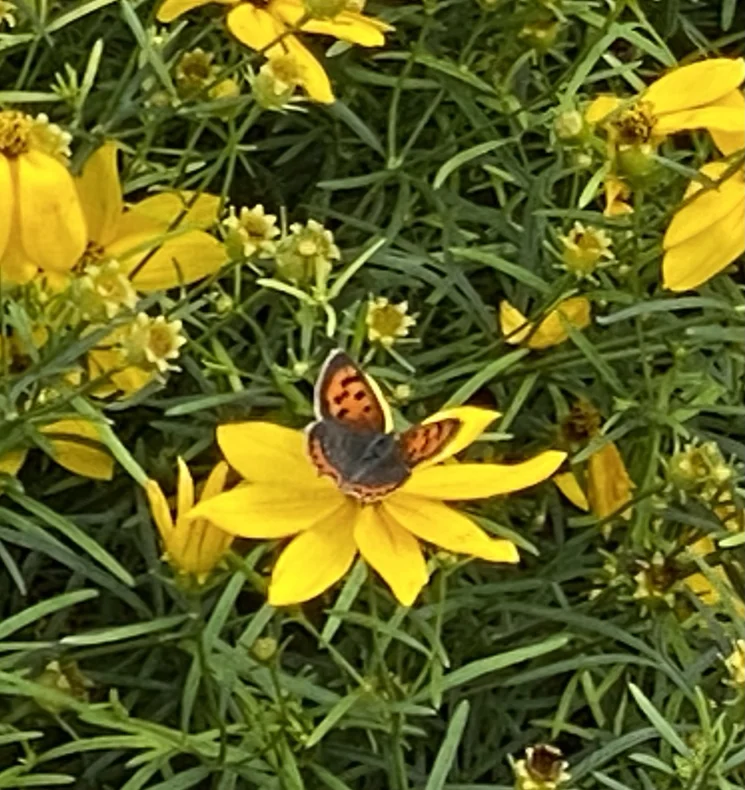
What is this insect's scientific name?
Lycaena phlaeas
